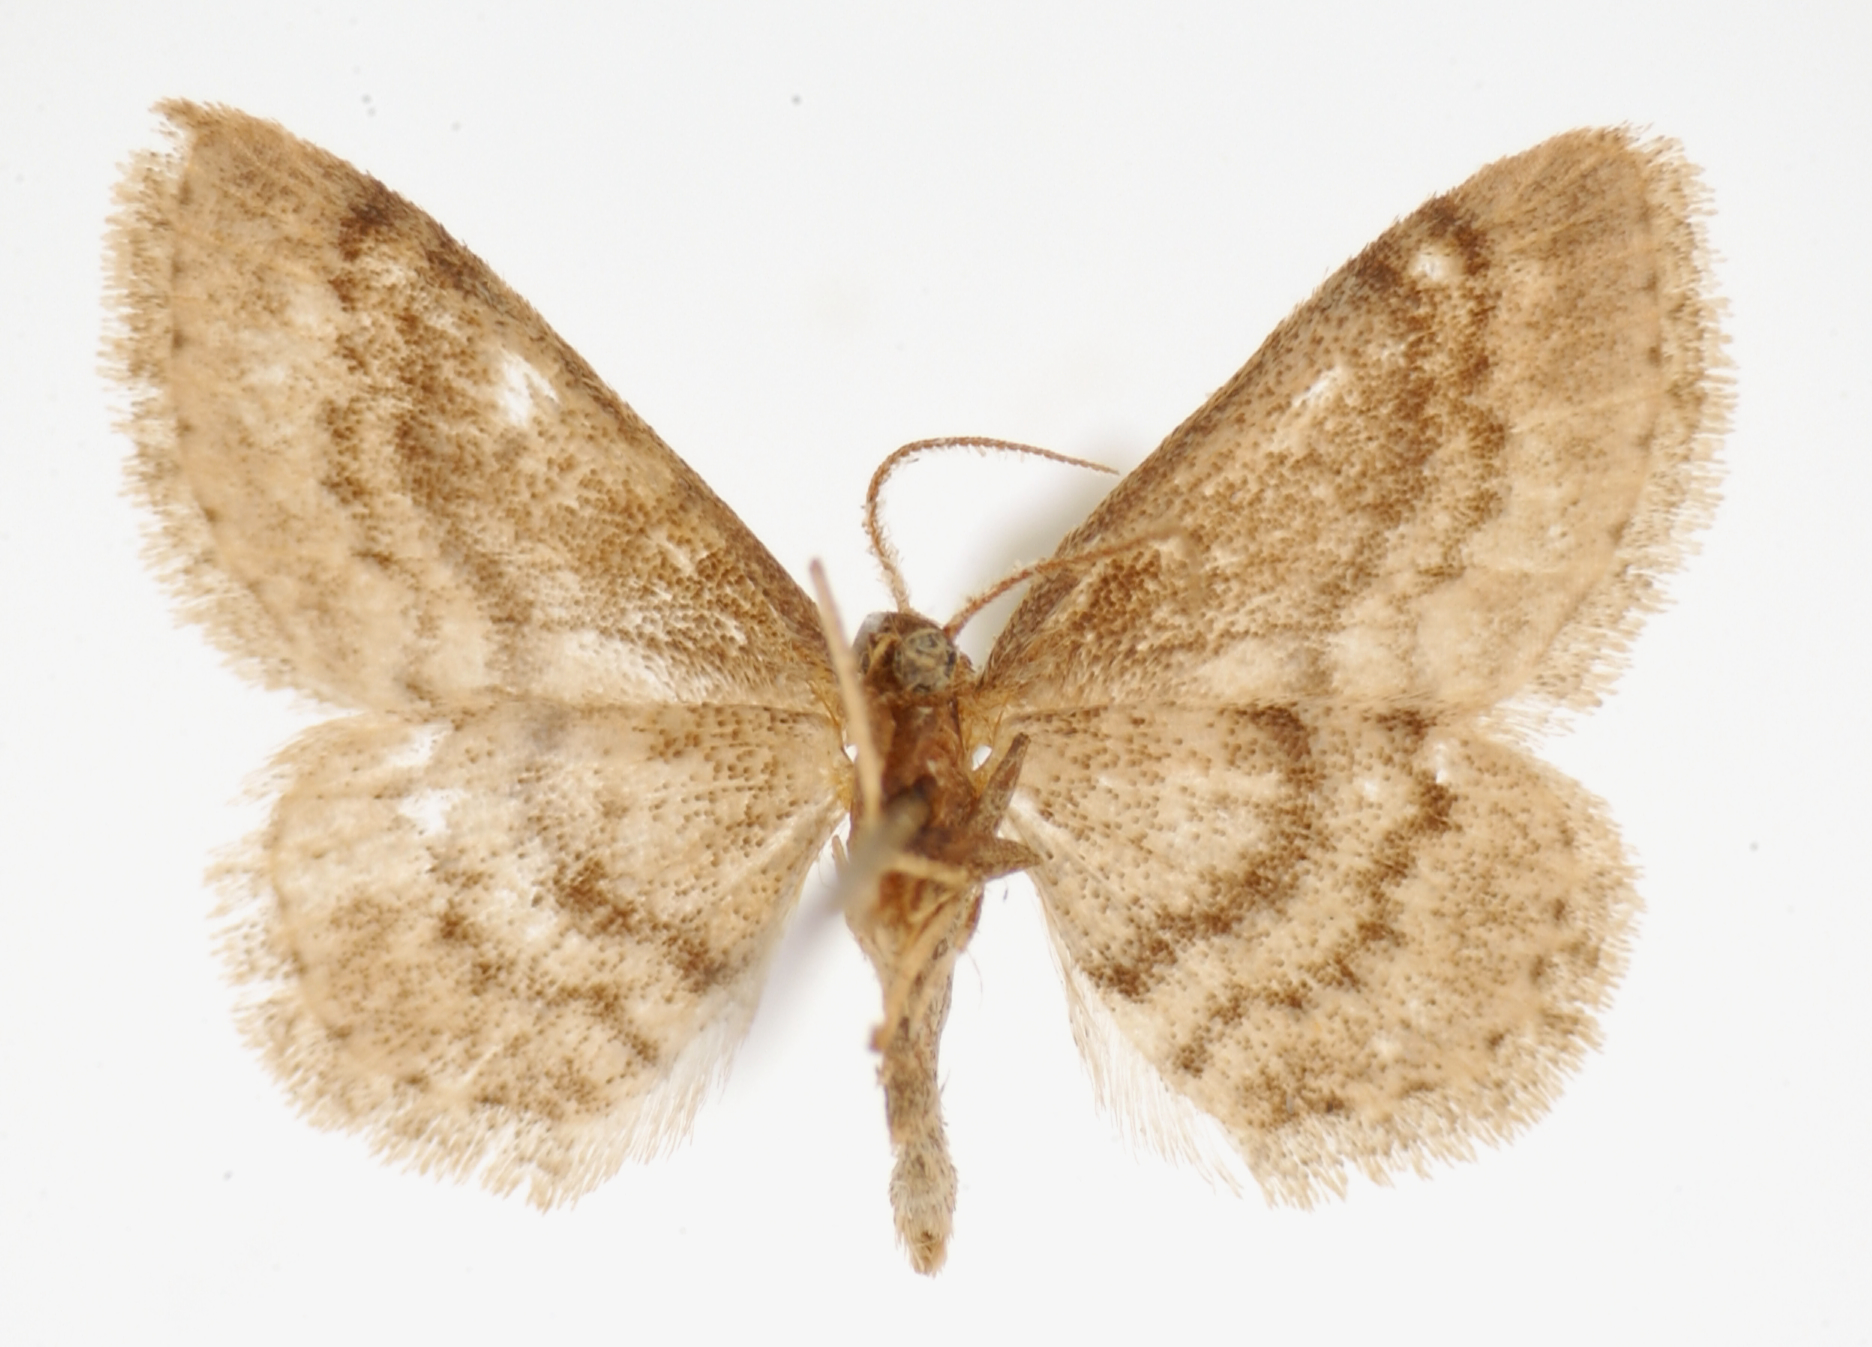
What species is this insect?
Eois cocaria
